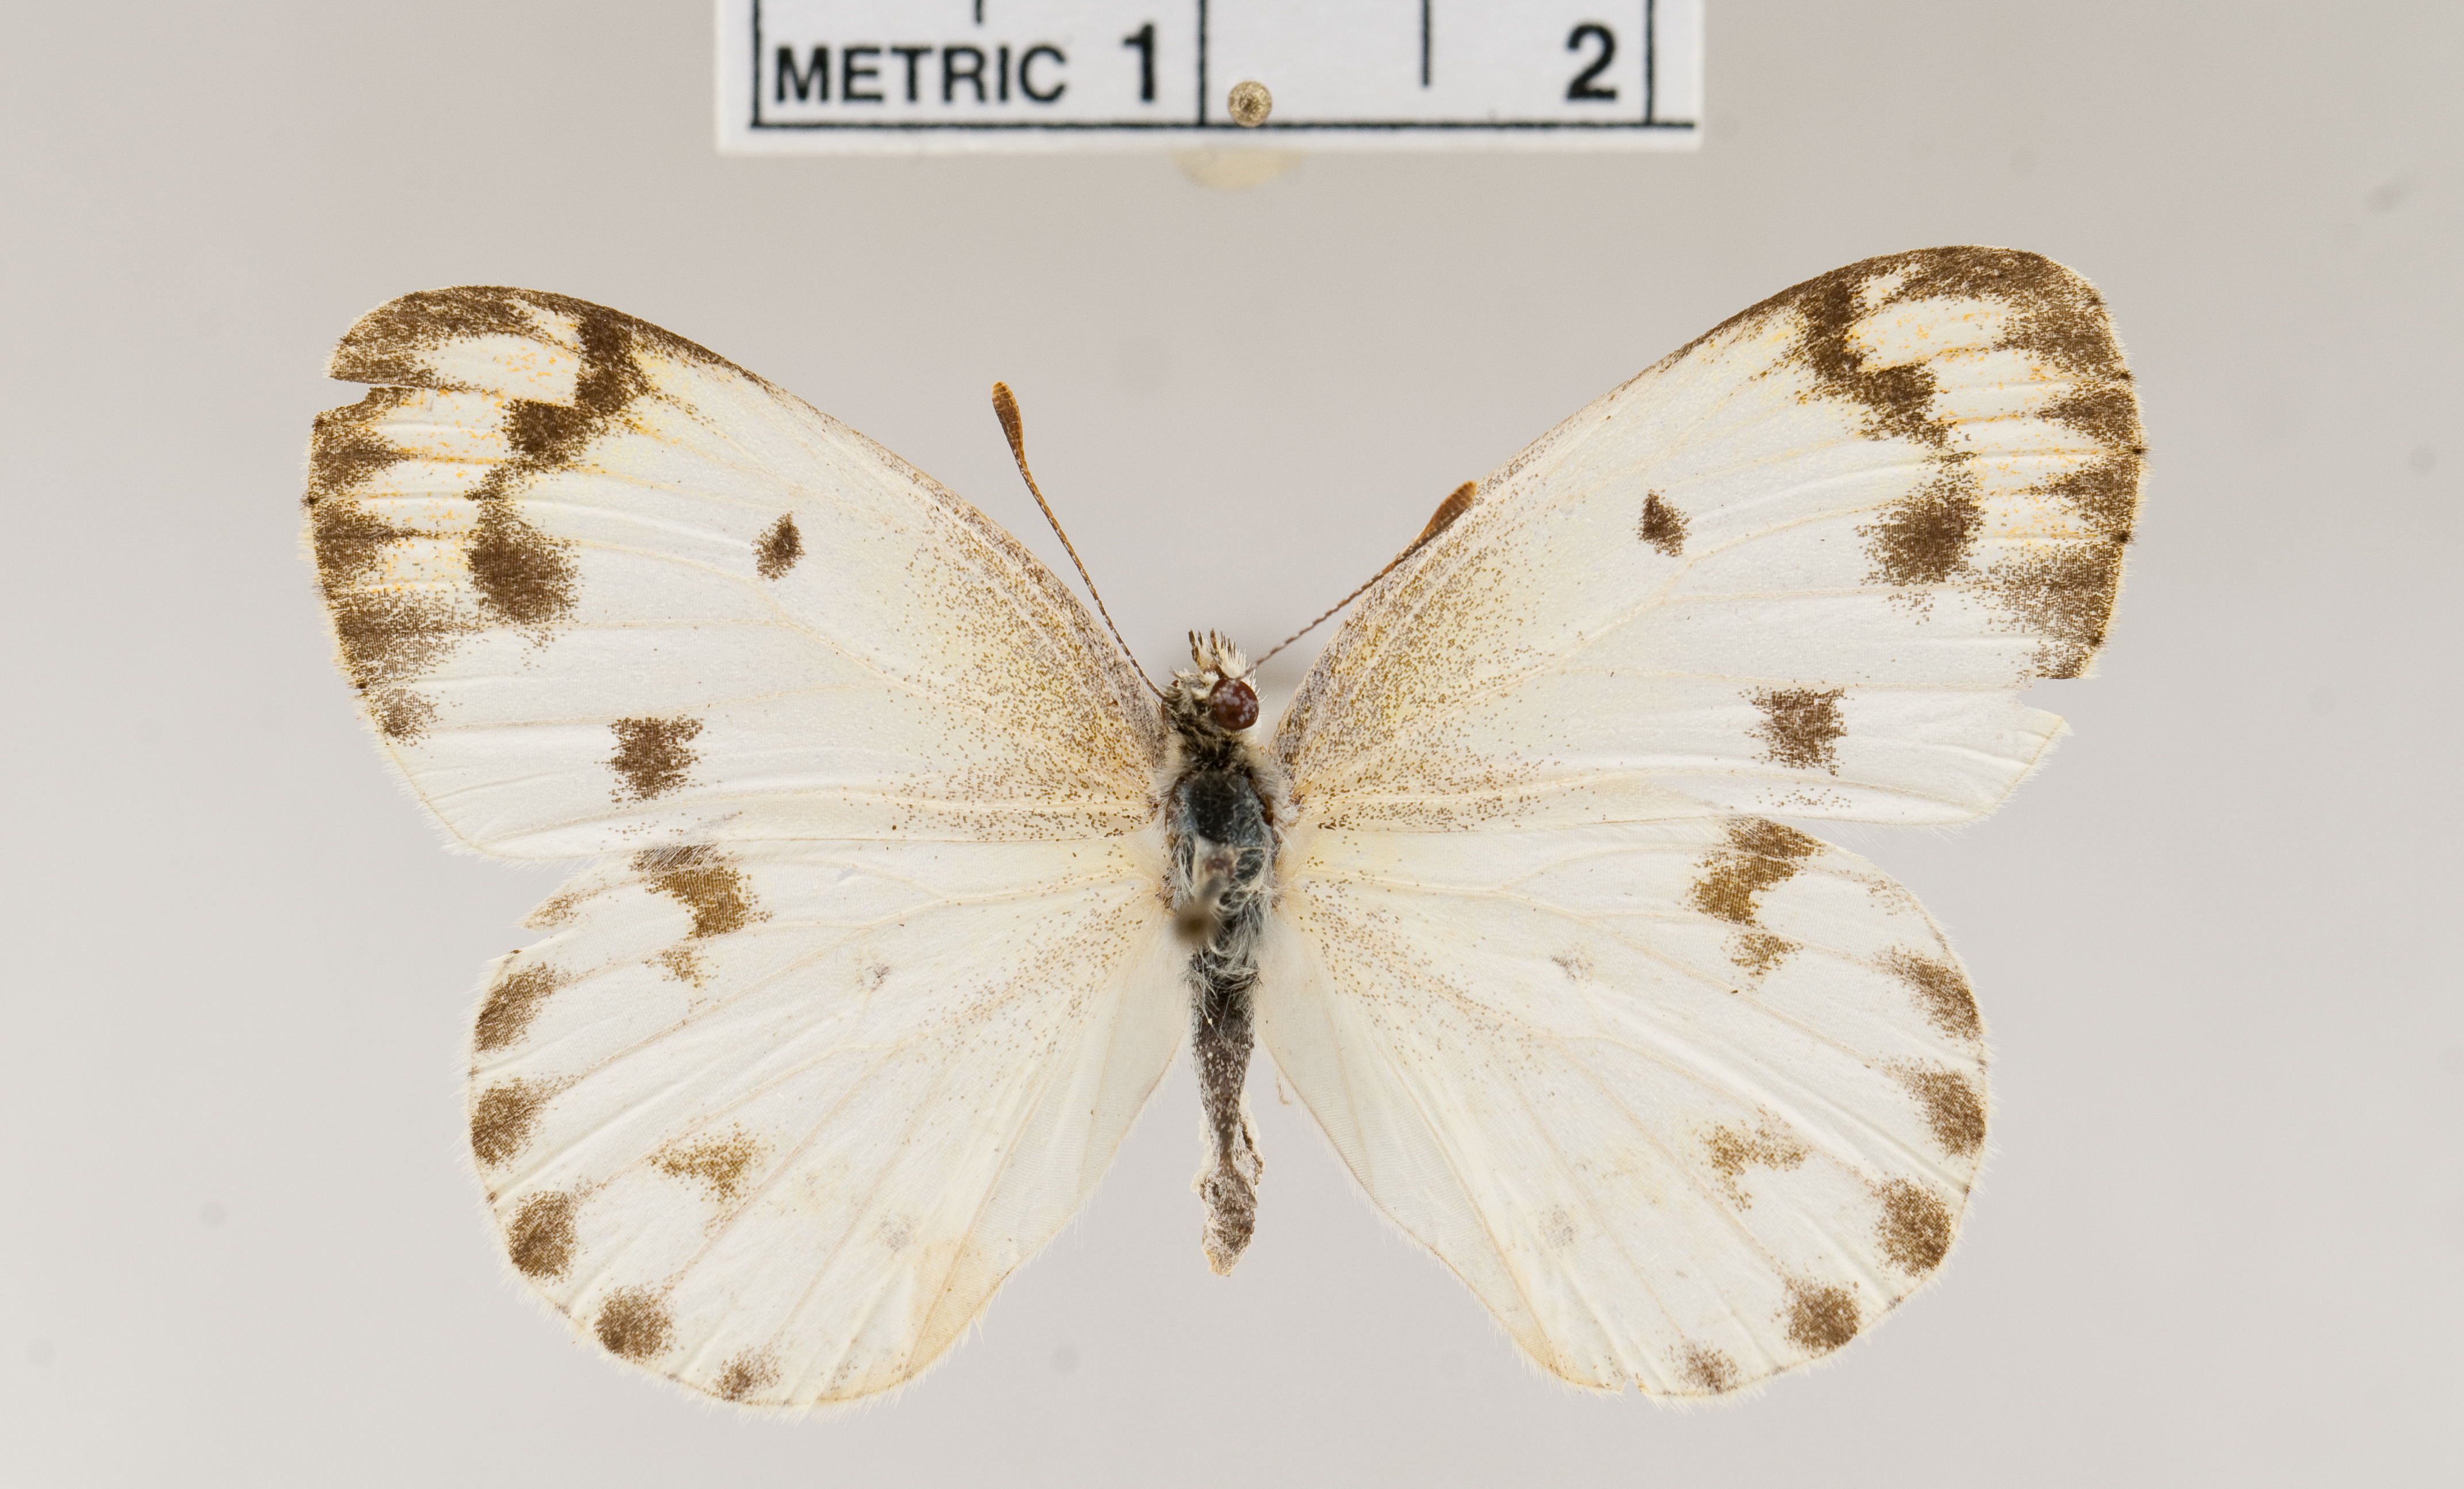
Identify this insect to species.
Colotis aurora
